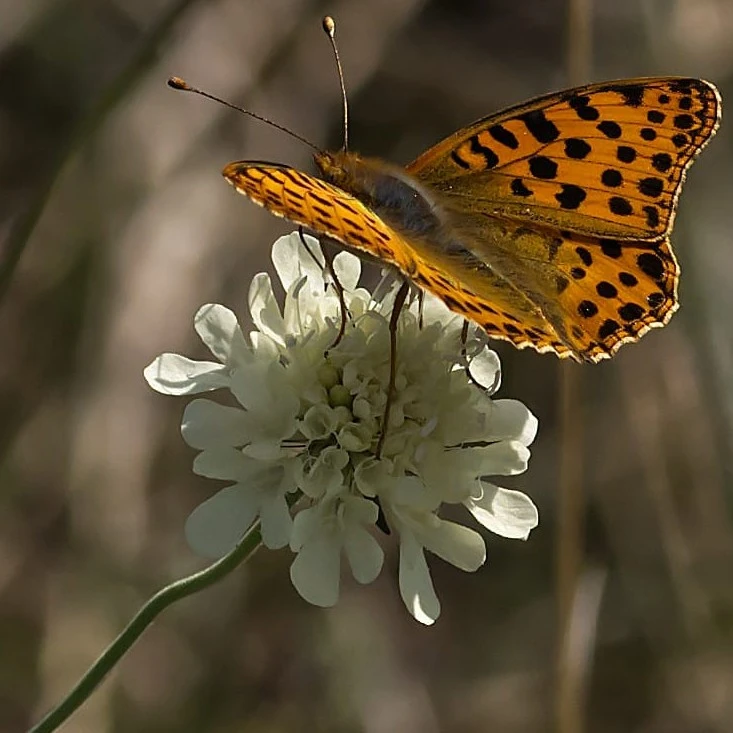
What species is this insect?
Issoria lathonia
